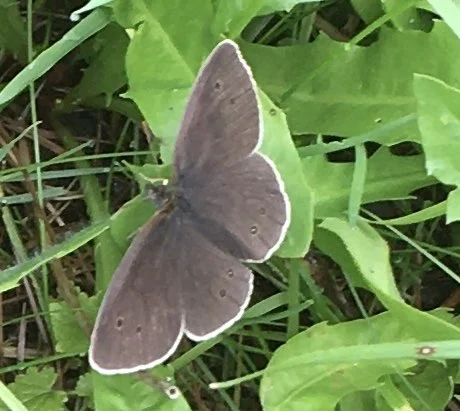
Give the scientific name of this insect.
Aphantopus hyperantus
